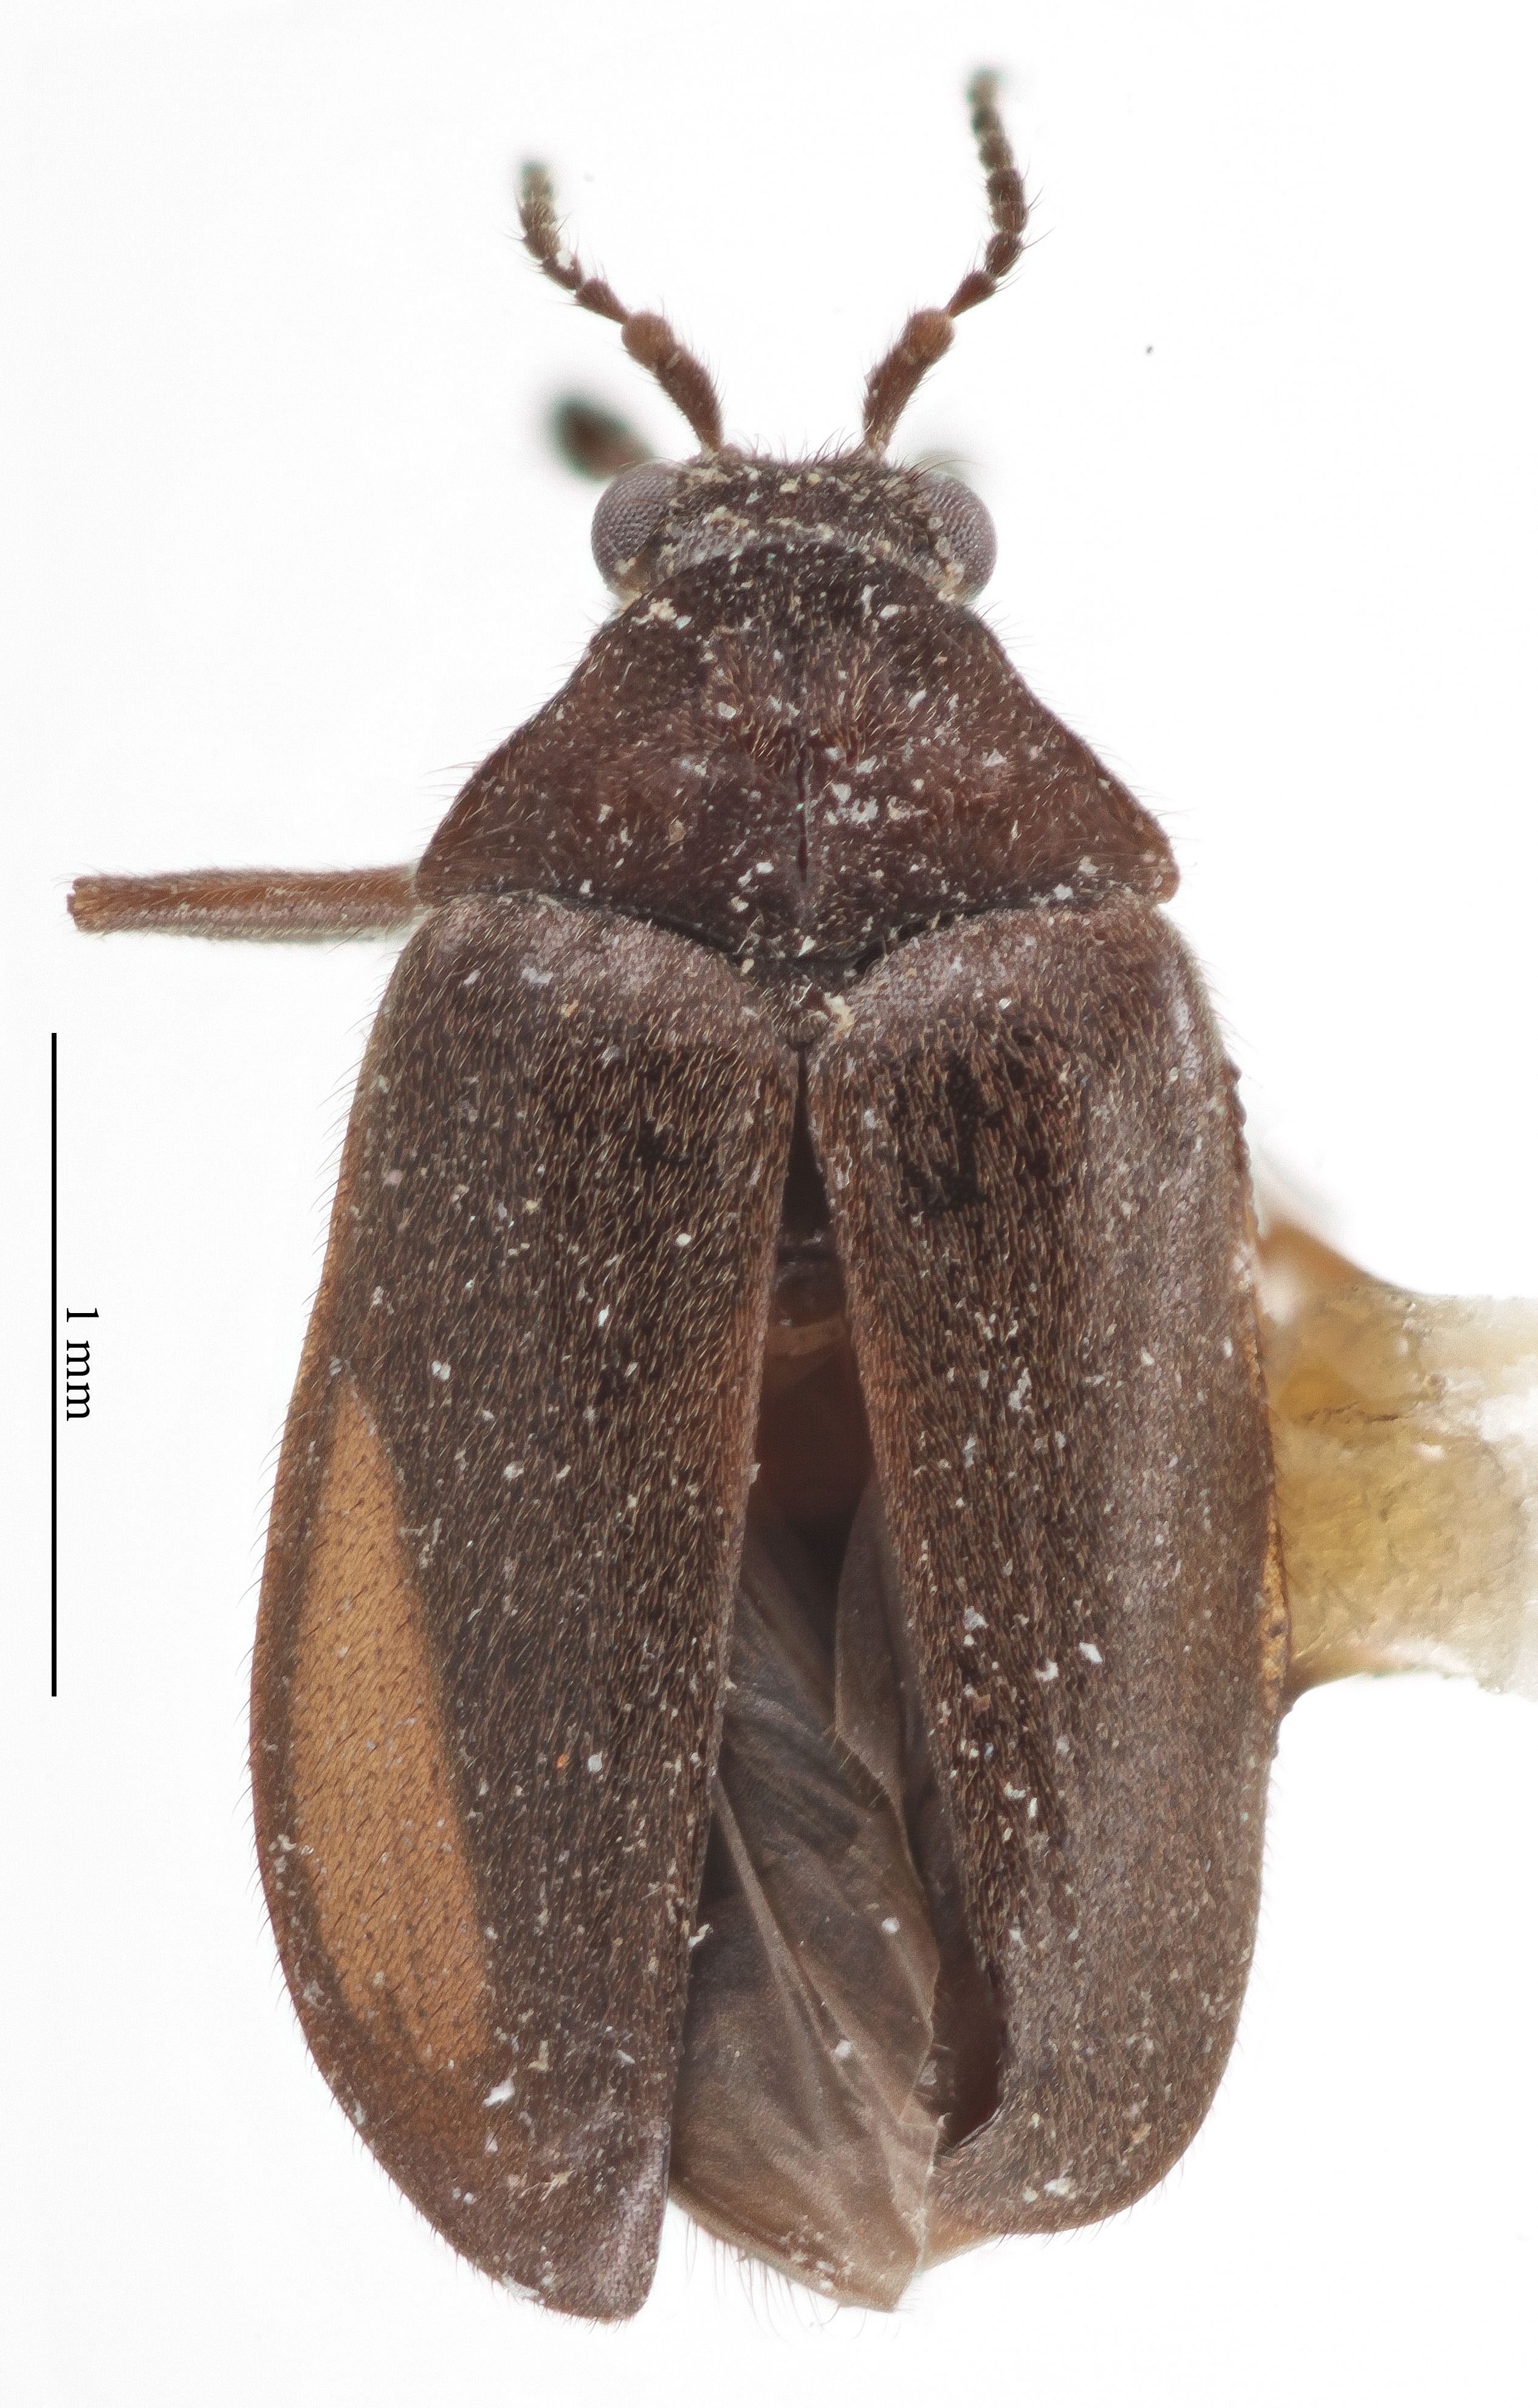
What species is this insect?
Psephenops smithi
